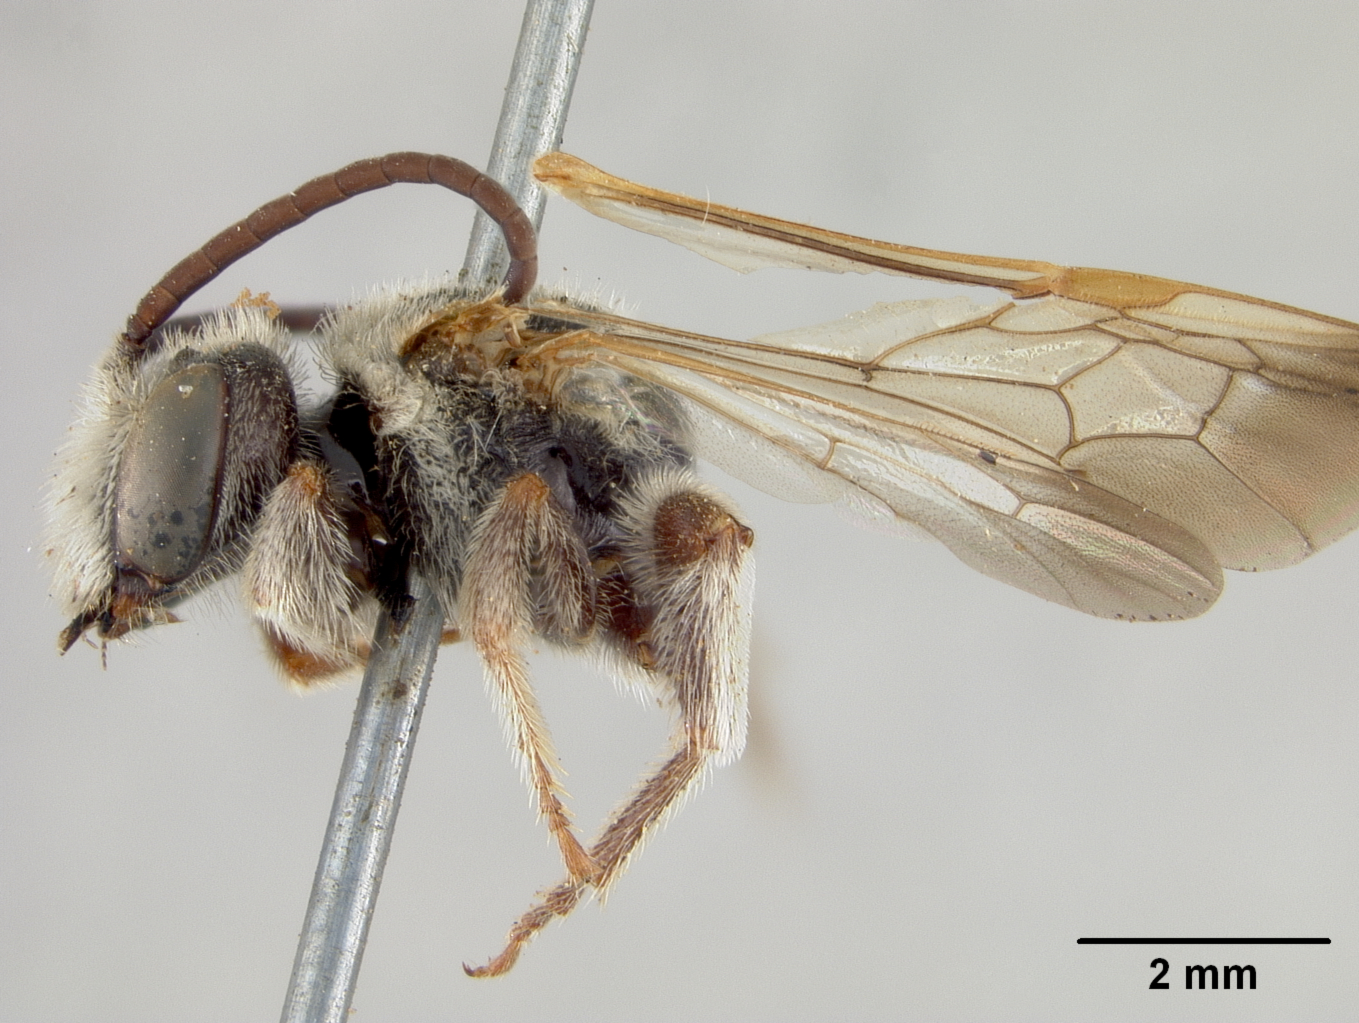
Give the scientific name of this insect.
Nomia arizonensis
